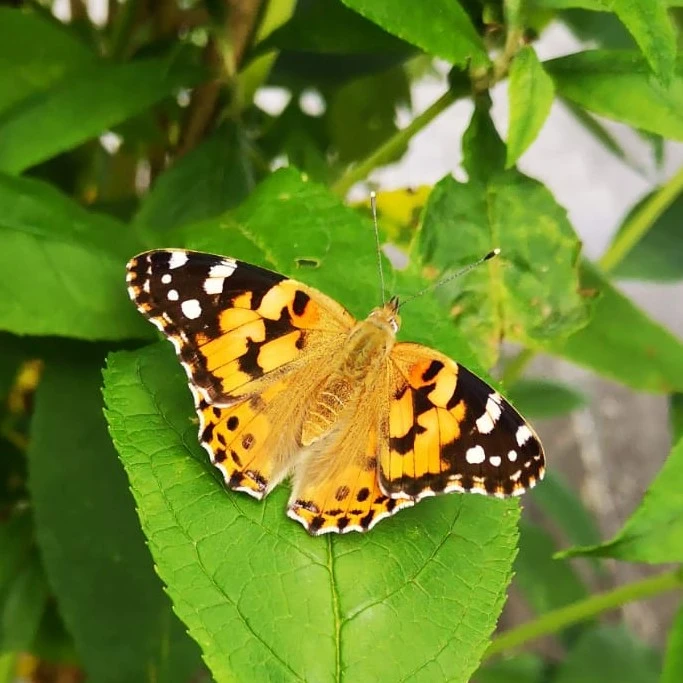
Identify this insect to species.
Vanessa cardui
